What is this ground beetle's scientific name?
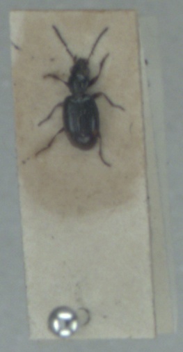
Bembidion doris
